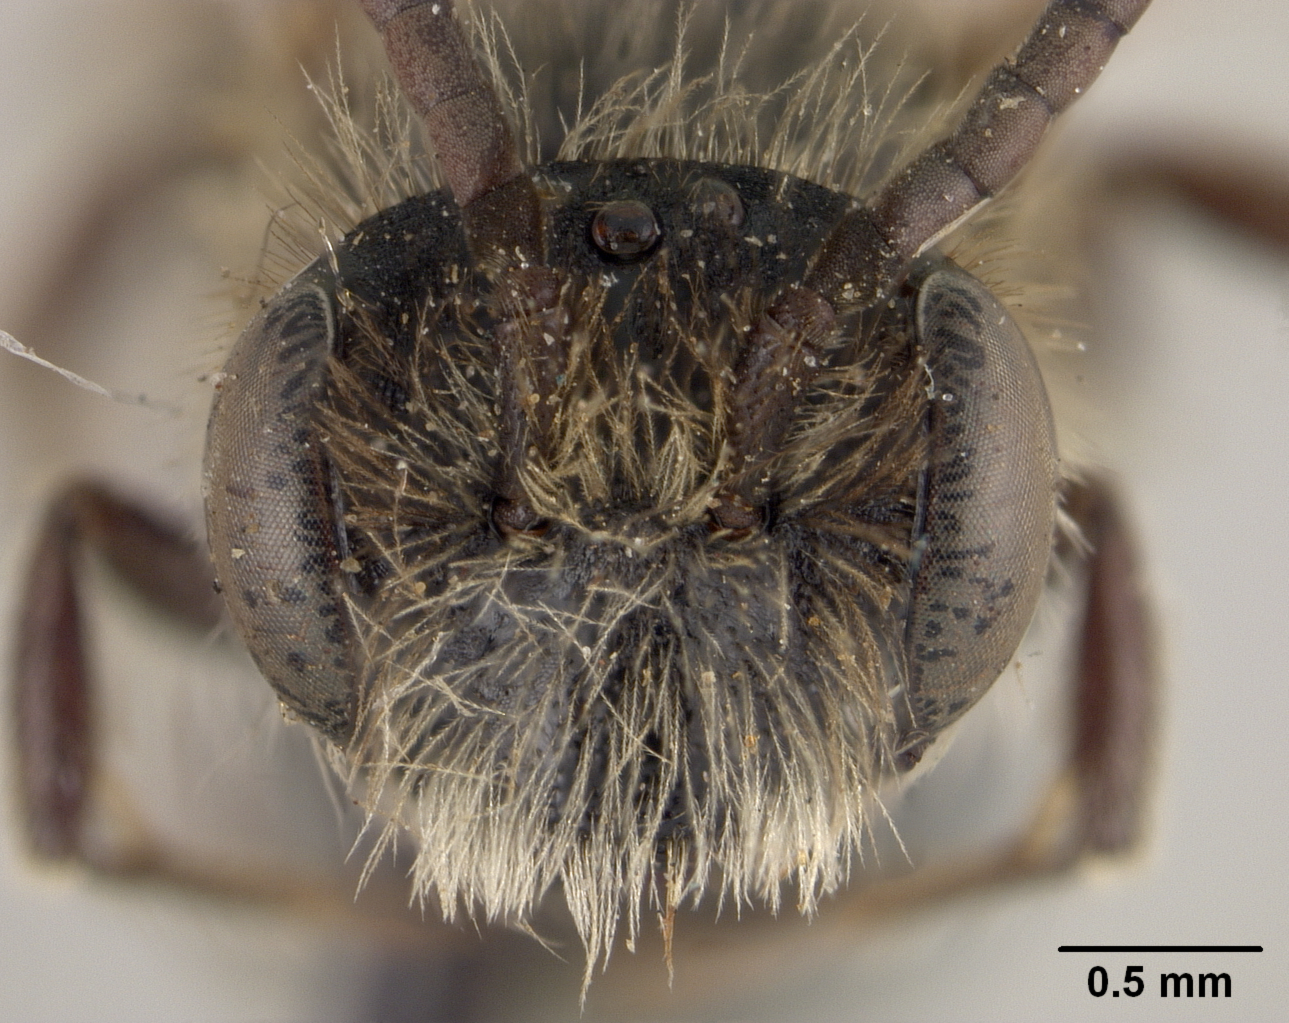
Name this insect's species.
Andrena candidiformis
